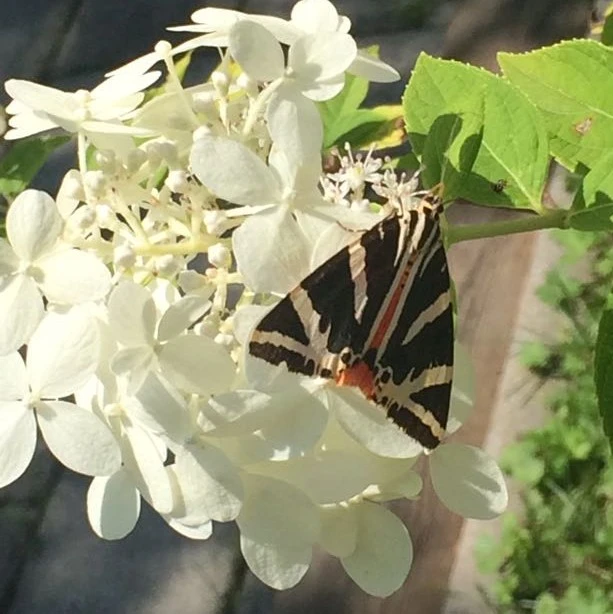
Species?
Euplagia quadripunctaria
